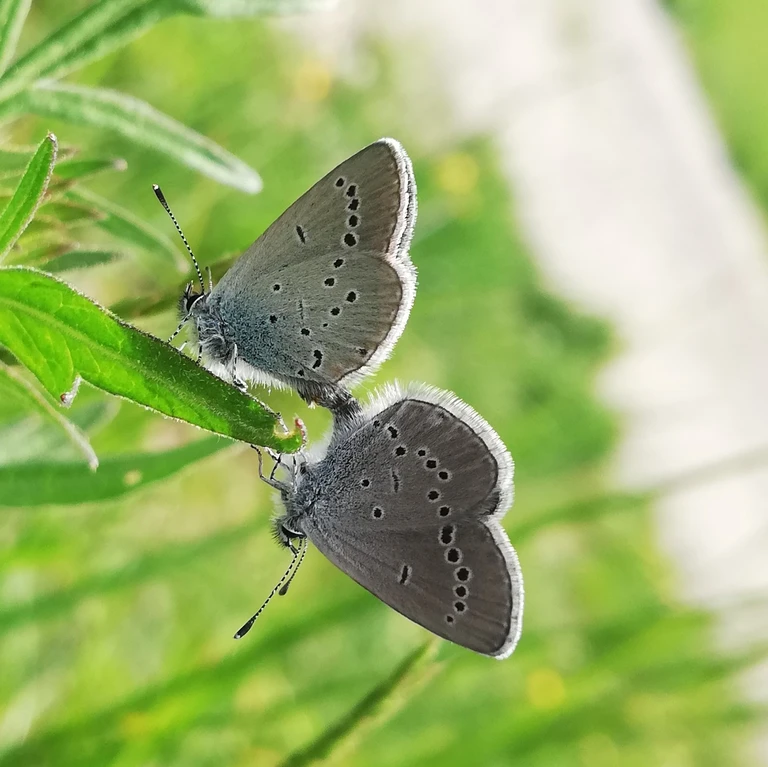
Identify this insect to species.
Cupido minimus
